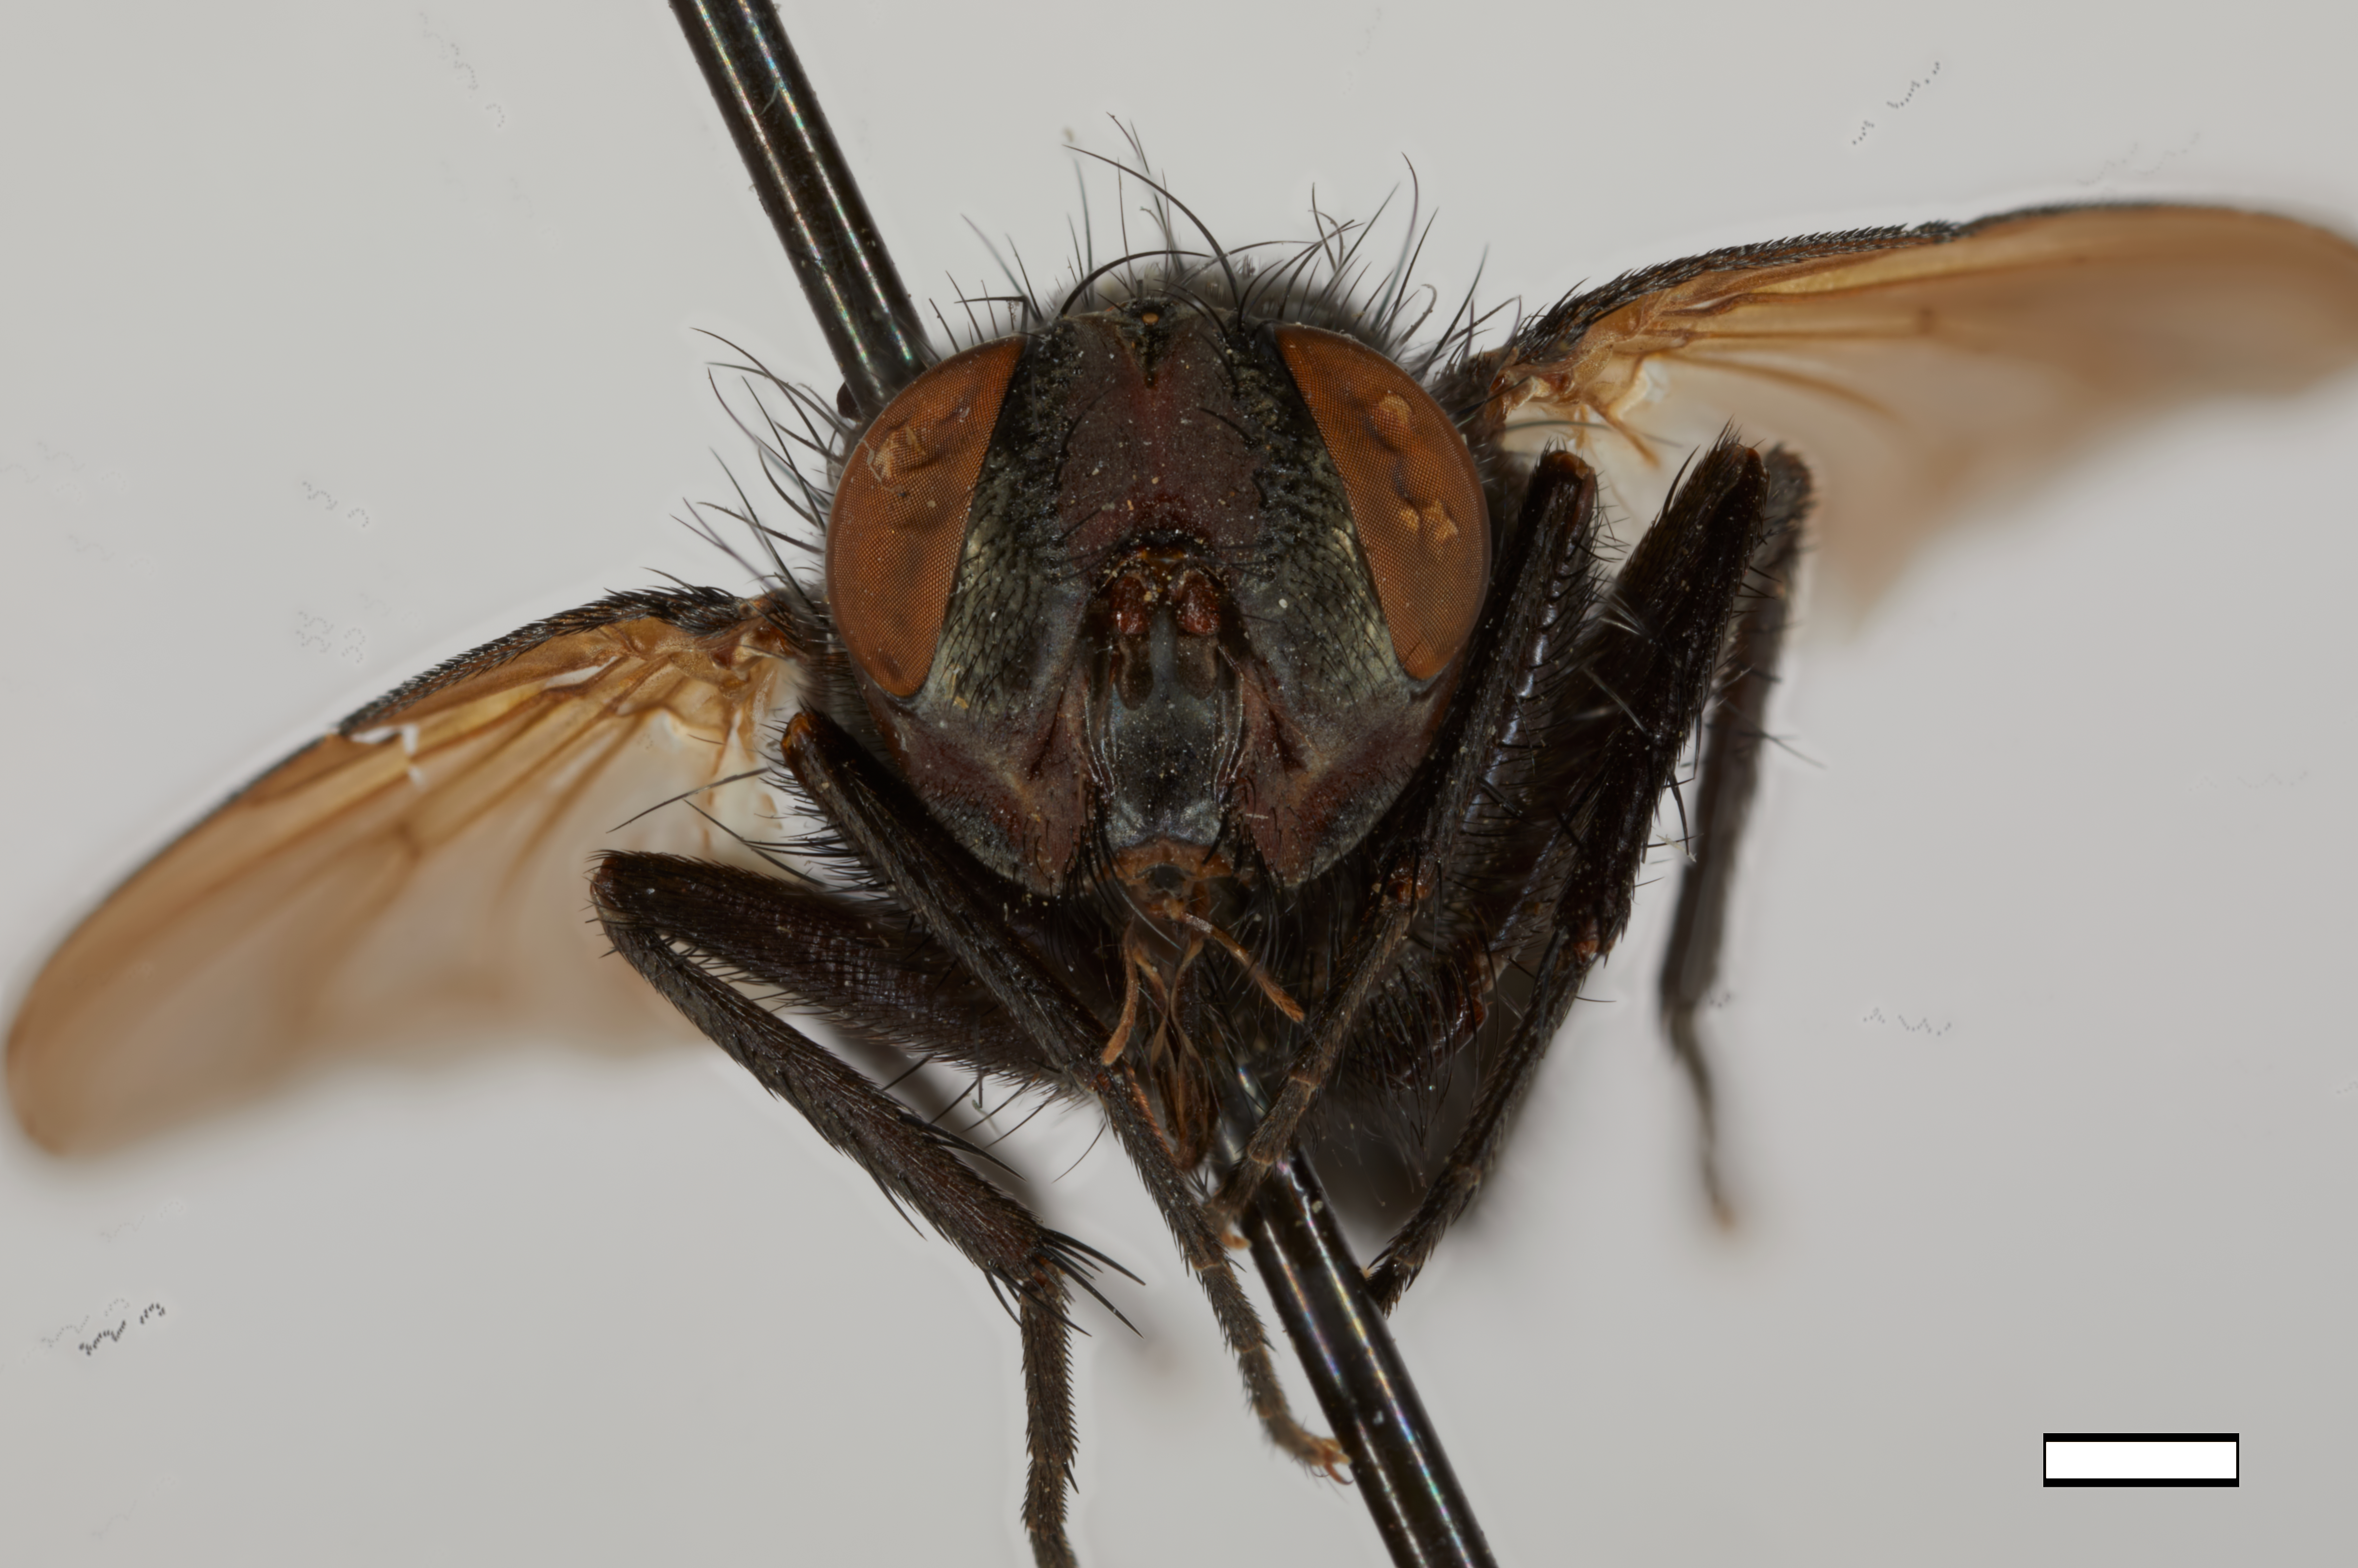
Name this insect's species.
Melanodexiopsis pacifica (also Melanodexia grandis)
